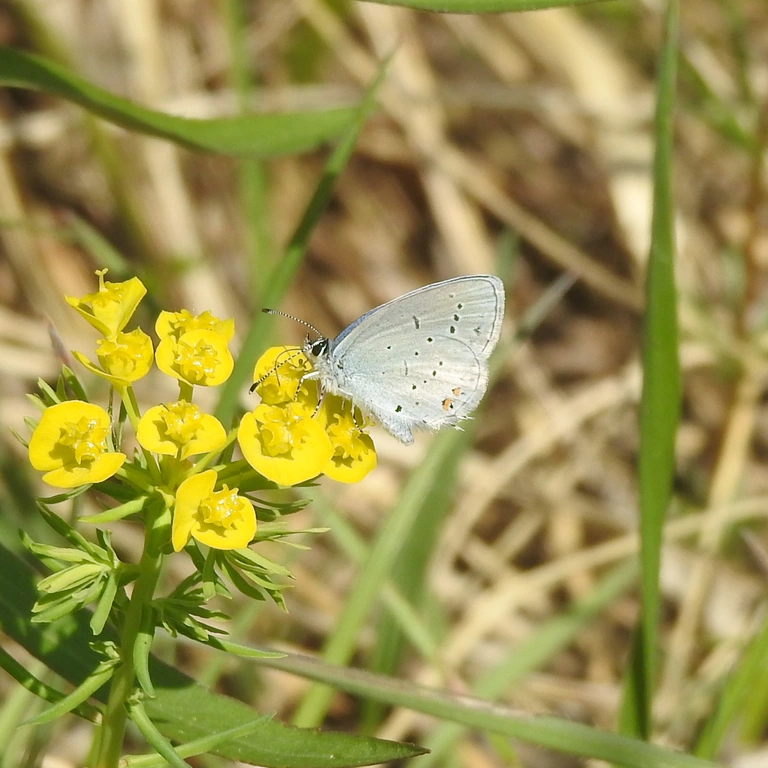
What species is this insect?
Cupido argiades (also Elkalyce argiades)
